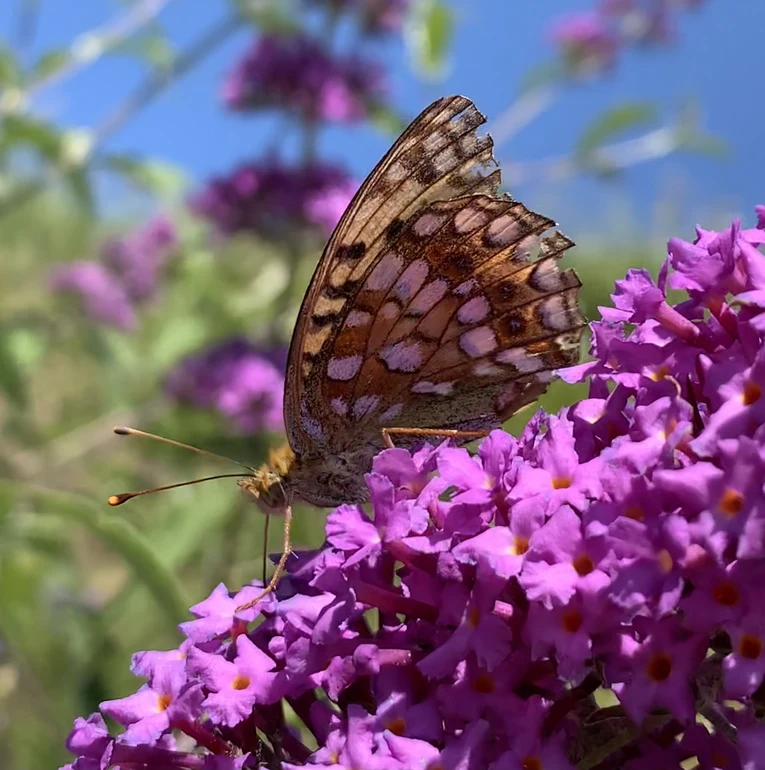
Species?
Fabriciana adippe
